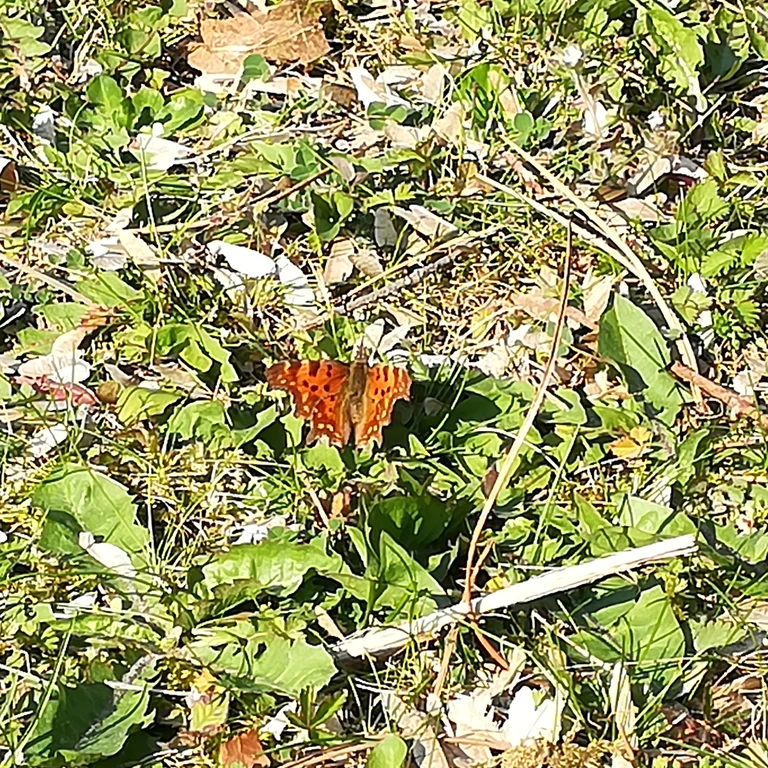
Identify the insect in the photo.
Polygonia c-album
